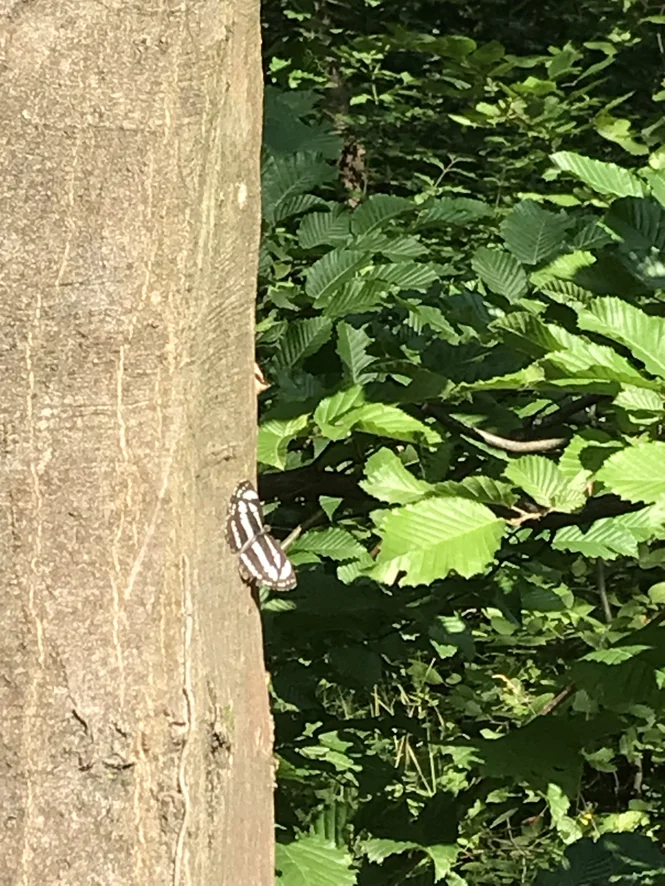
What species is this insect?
Neptis sappho
